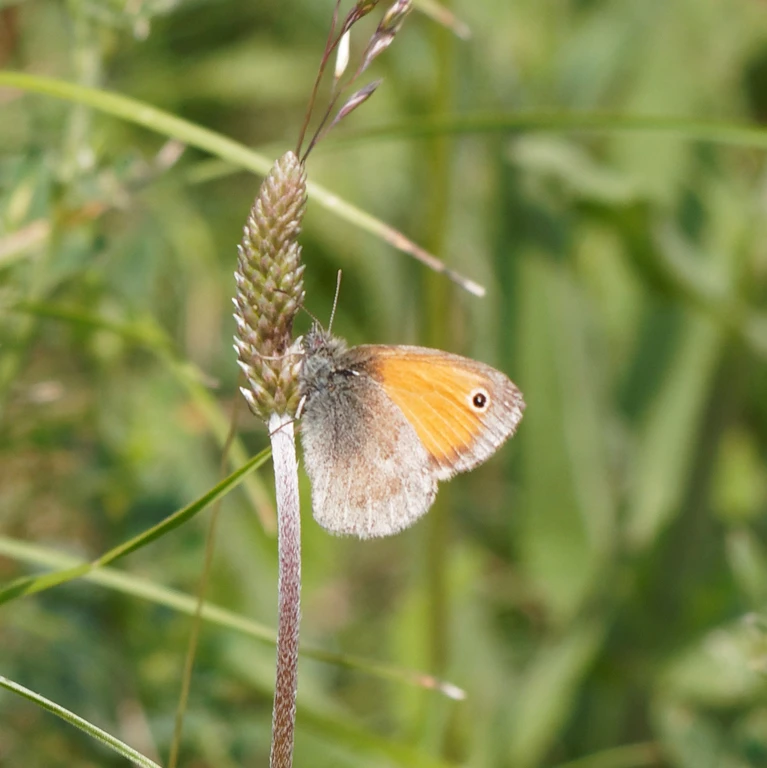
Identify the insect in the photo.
Coenonympha pamphilus
